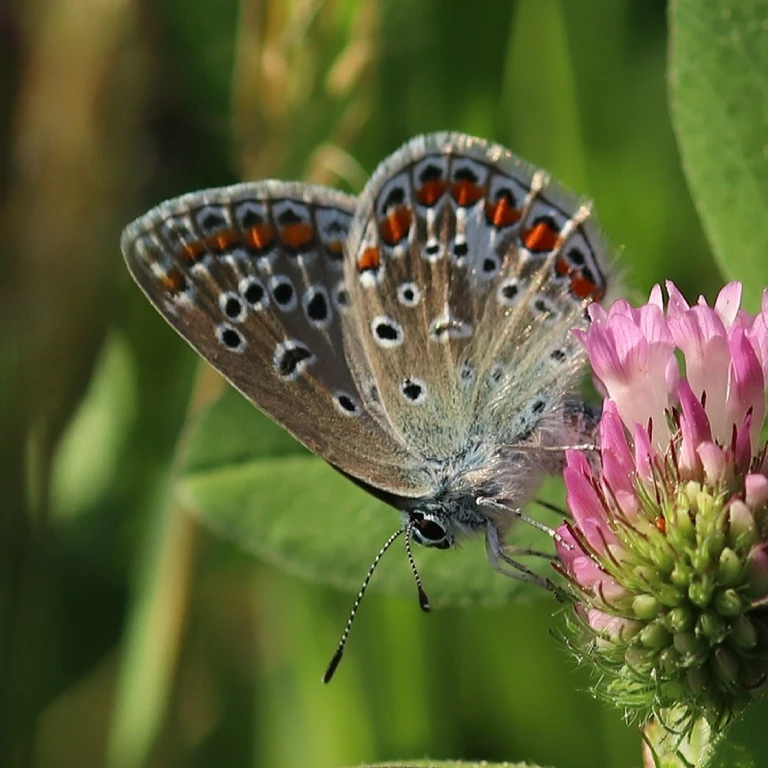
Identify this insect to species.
Polyommatus icarus
